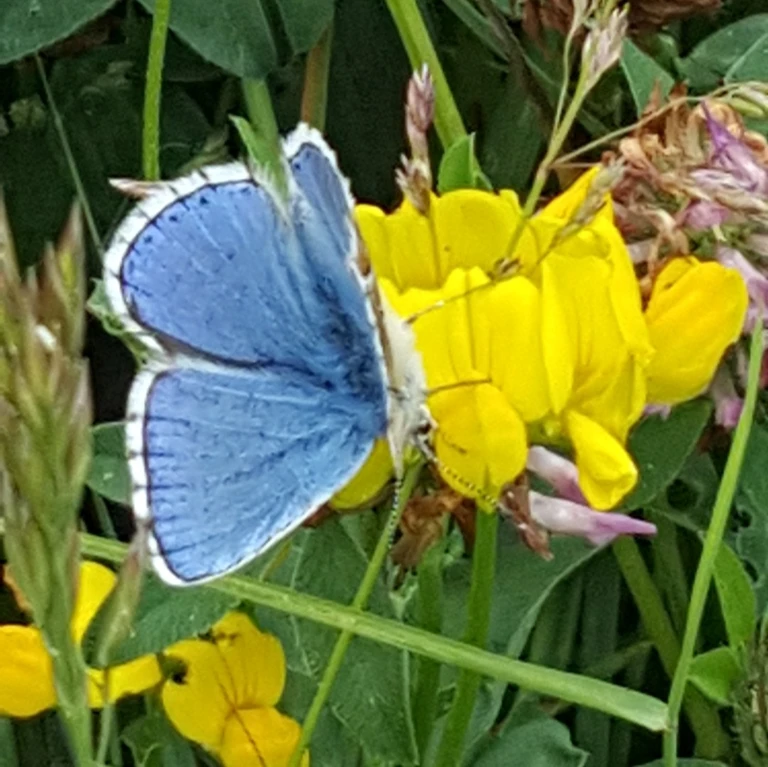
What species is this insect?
Lysandra bellargus
